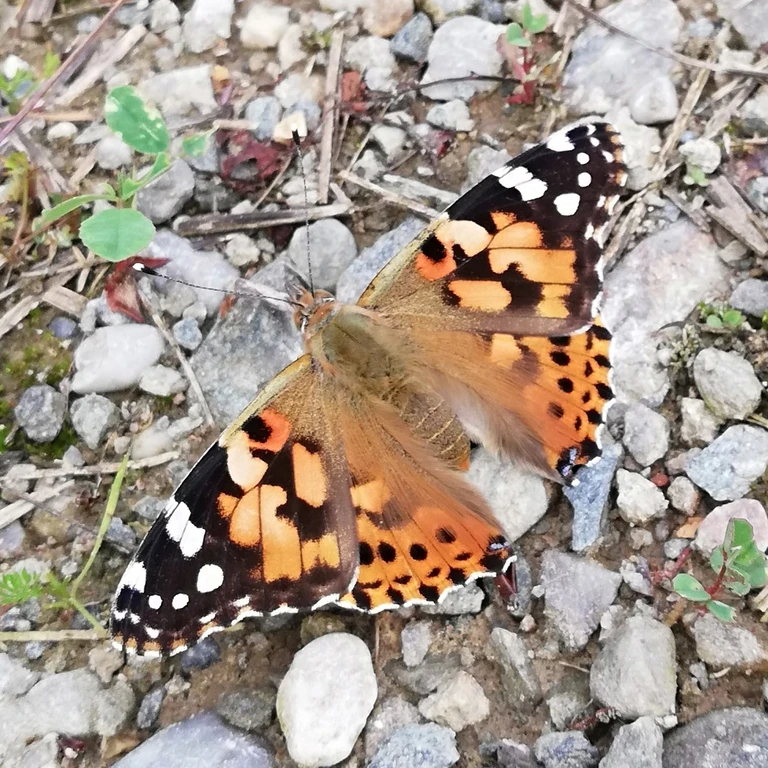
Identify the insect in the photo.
Vanessa cardui
